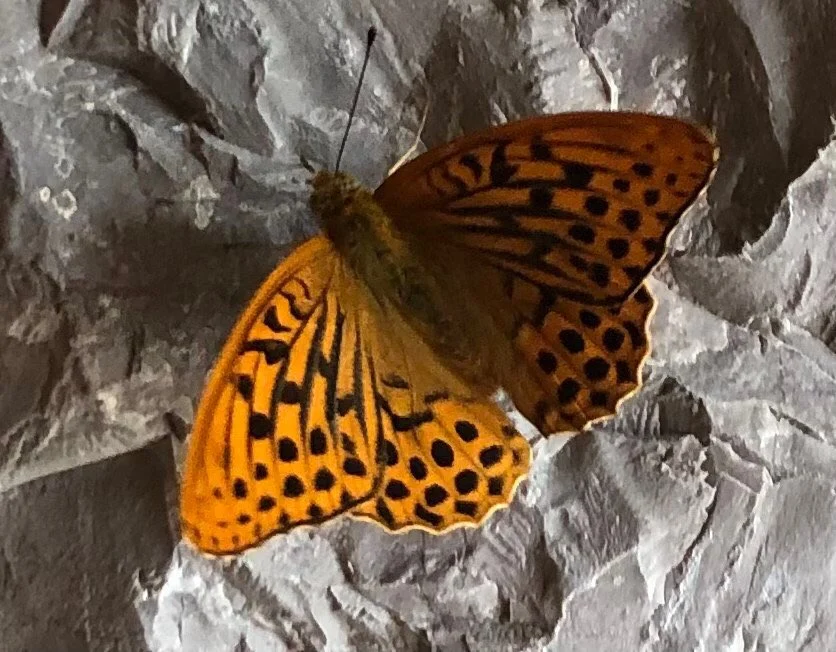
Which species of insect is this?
Argynnis paphia
